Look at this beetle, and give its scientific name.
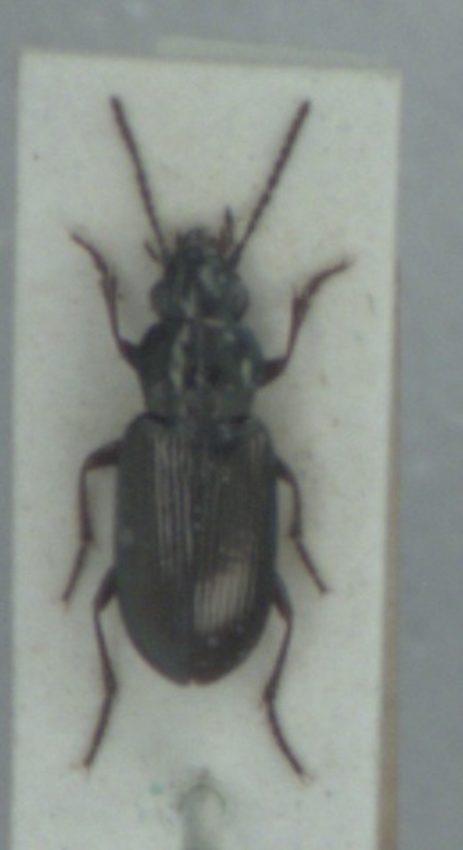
Pogonus littoralis
